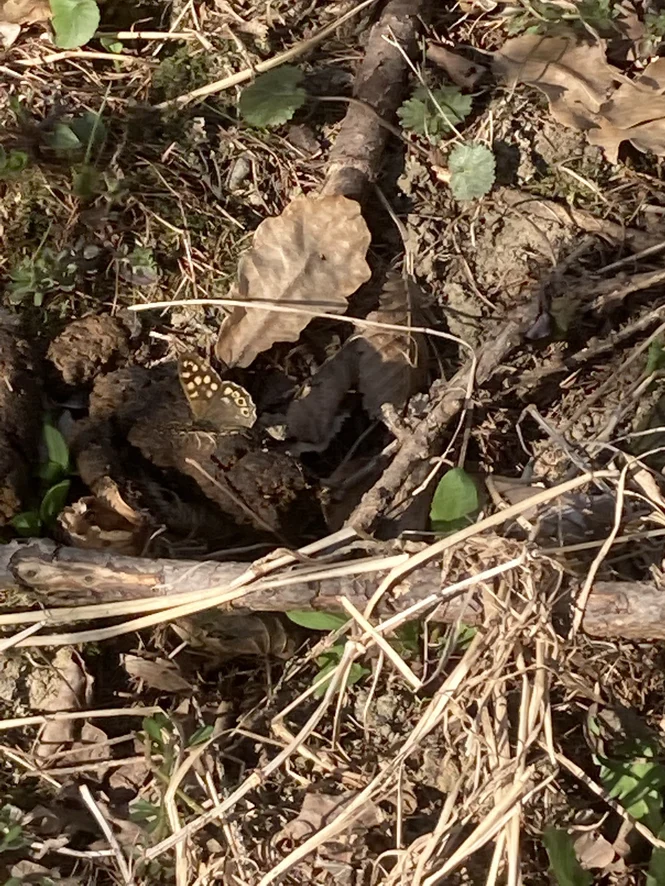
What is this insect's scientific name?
Pararge aegeria
